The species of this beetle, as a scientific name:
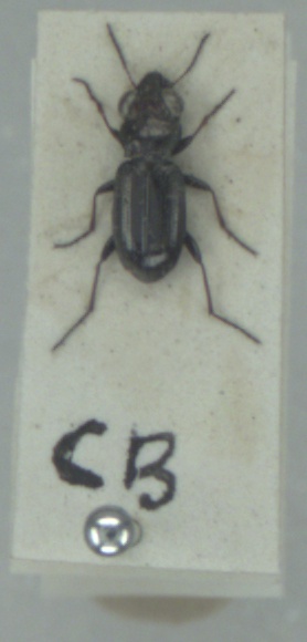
Notiophilus palustris
